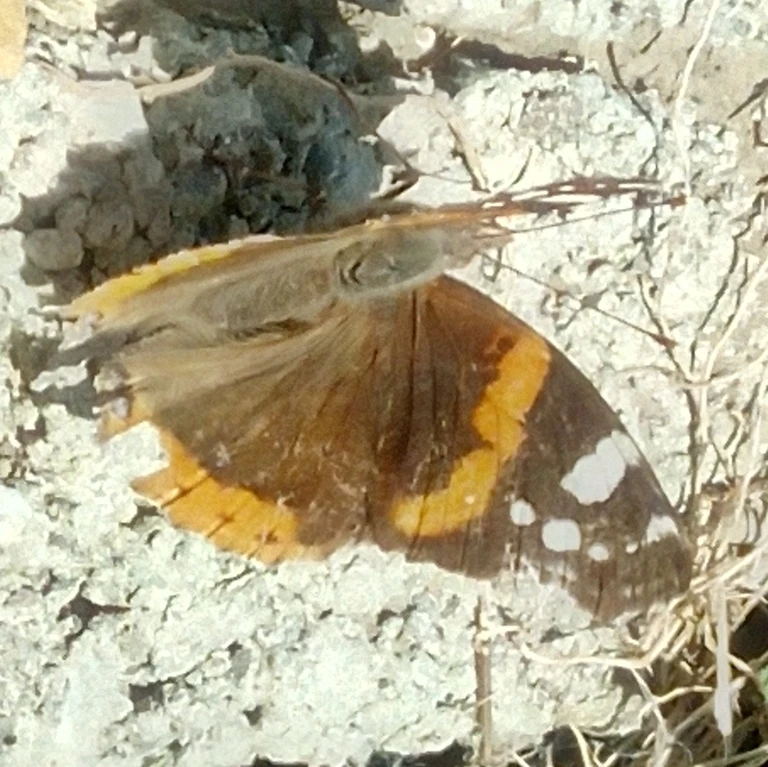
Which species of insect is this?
Vanessa atalanta
